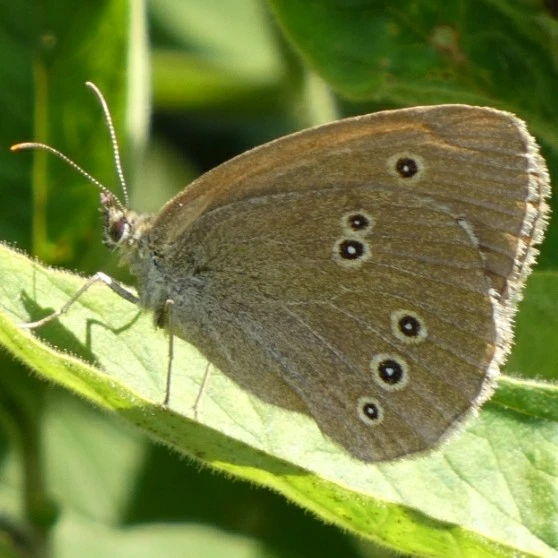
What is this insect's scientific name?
Aphantopus hyperantus
